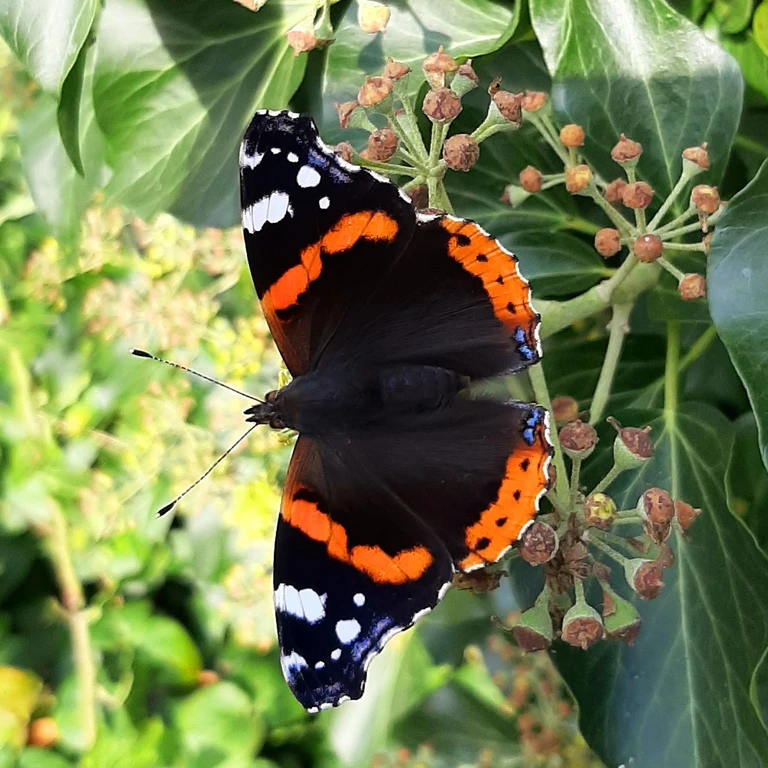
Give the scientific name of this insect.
Vanessa atalanta
